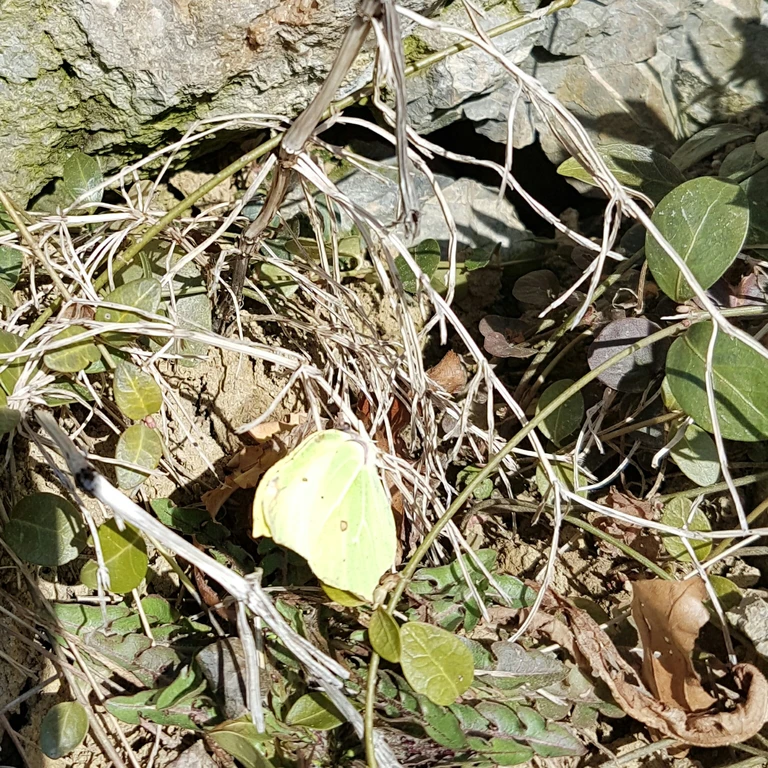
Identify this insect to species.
Gonepteryx rhamni
